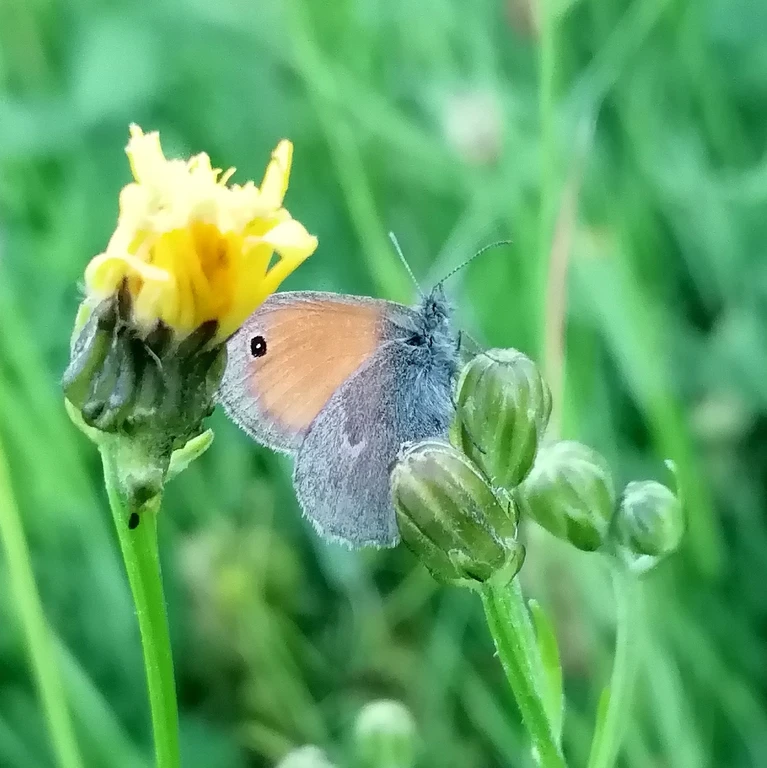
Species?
Coenonympha pamphilus
